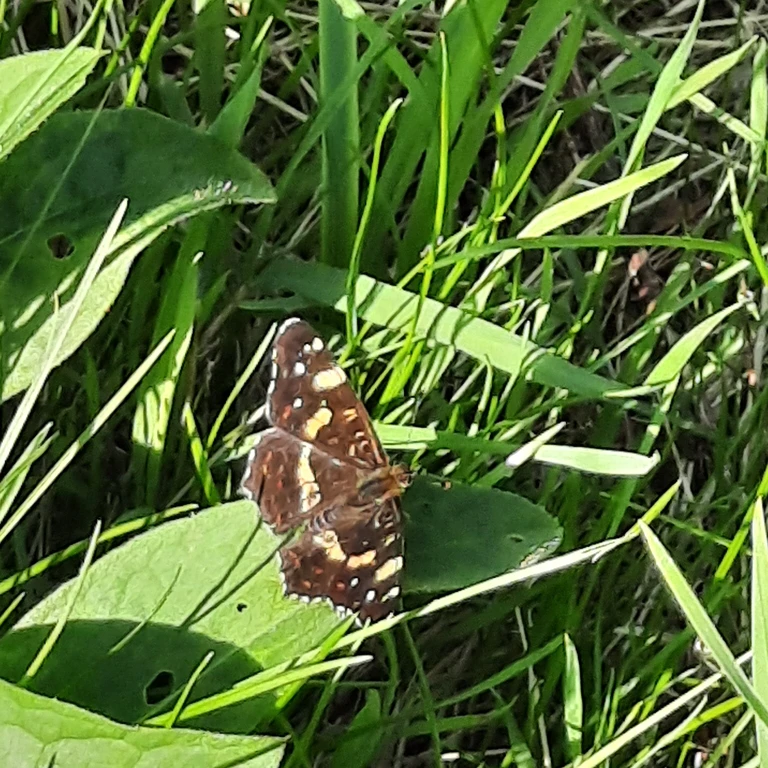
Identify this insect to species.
Araschnia levana
